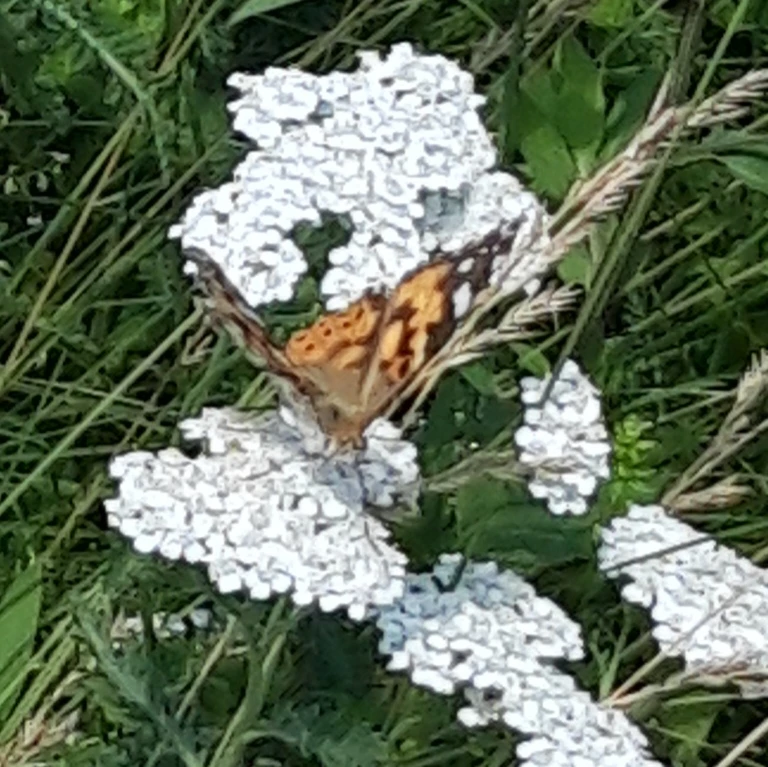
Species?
Vanessa cardui
